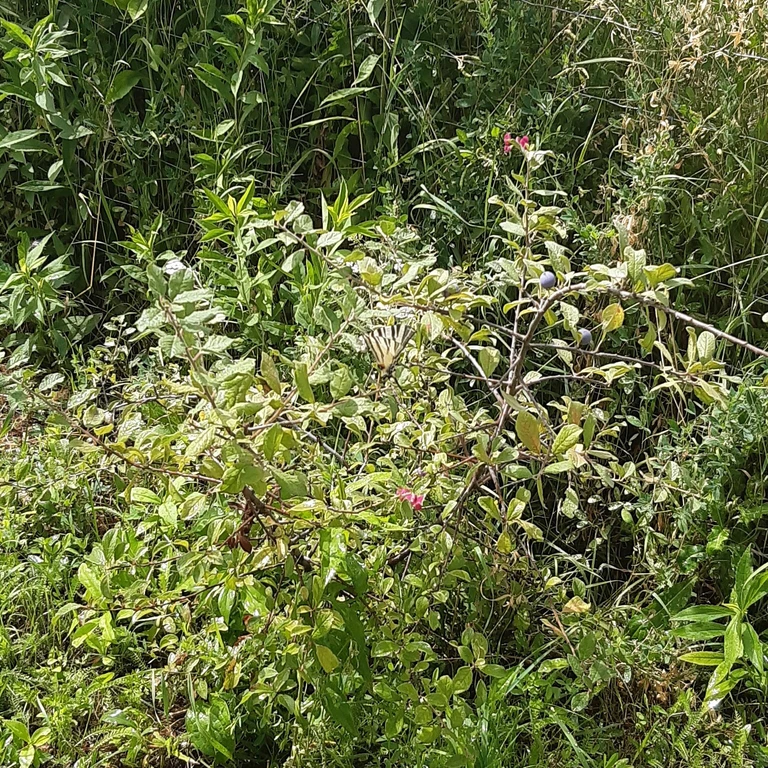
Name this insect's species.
Iphiclides podalirius
